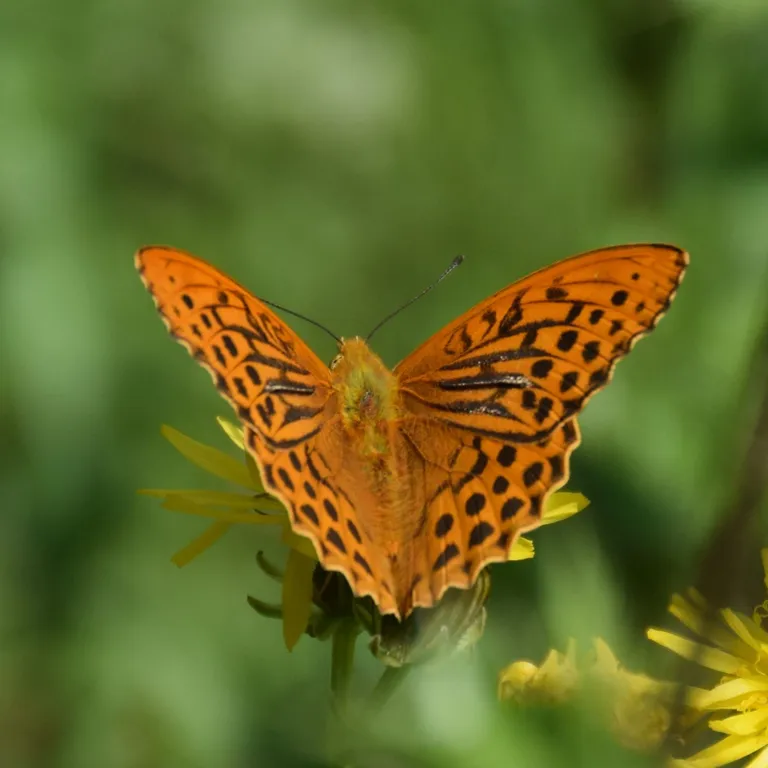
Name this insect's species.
Argynnis paphia
